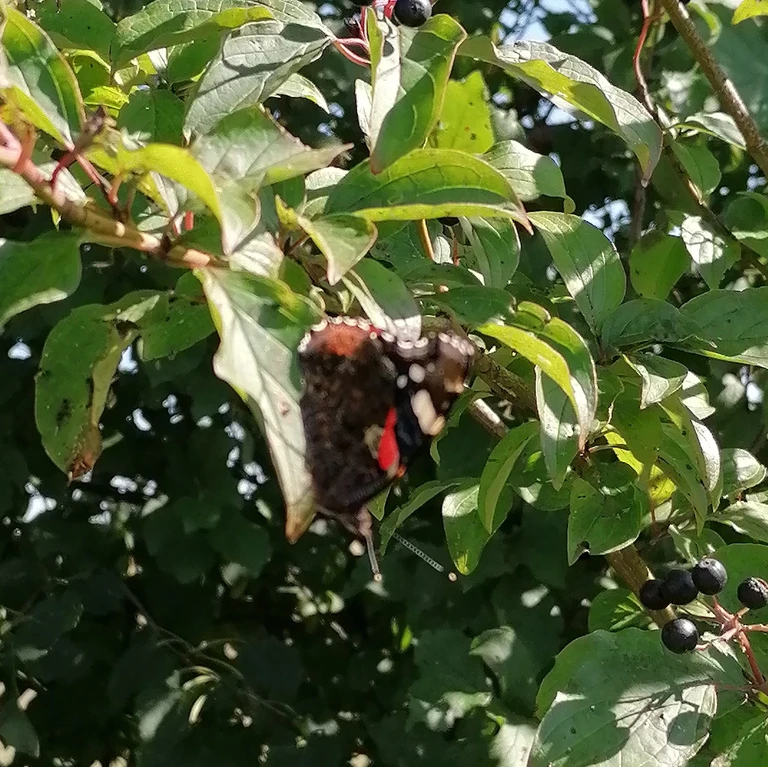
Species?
Vanessa atalanta
